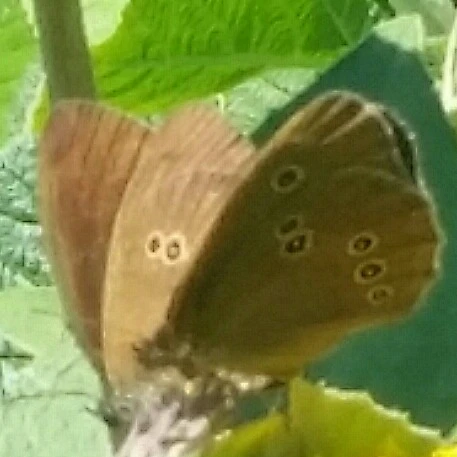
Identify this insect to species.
Aphantopus hyperantus
